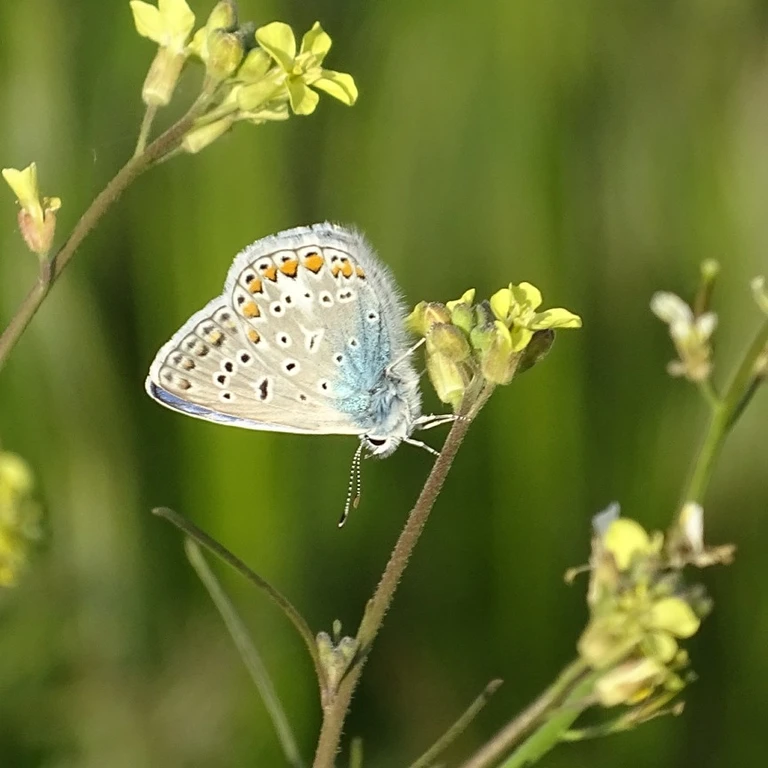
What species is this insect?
Polyommatus icarus
